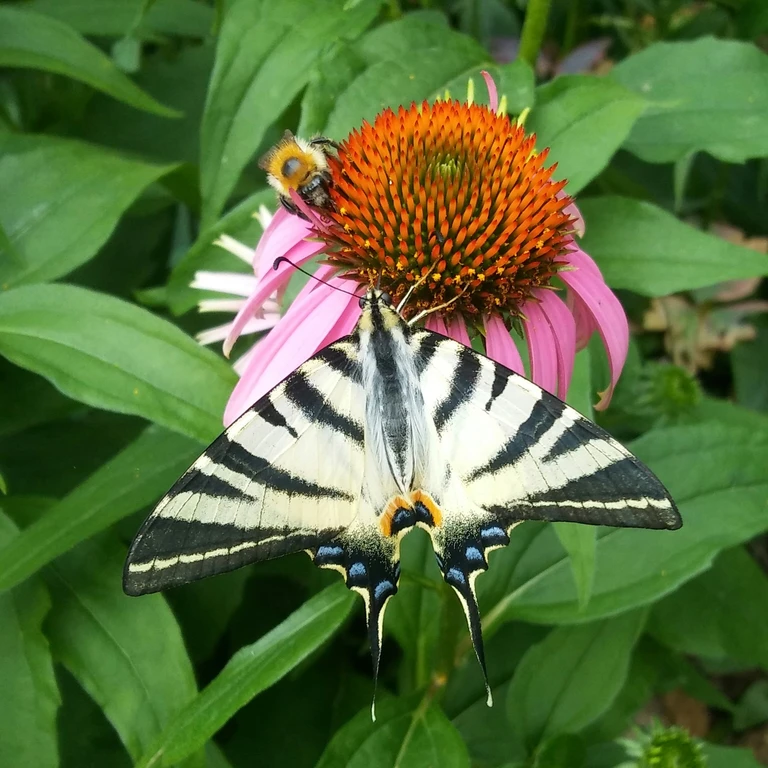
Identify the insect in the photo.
Iphiclides podalirius
